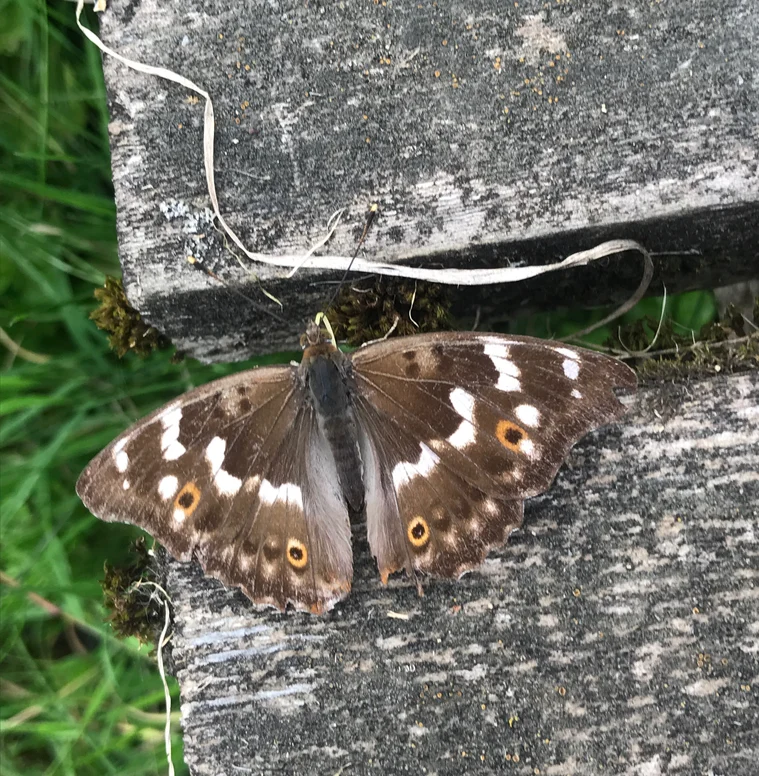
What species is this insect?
Apatura ilia
